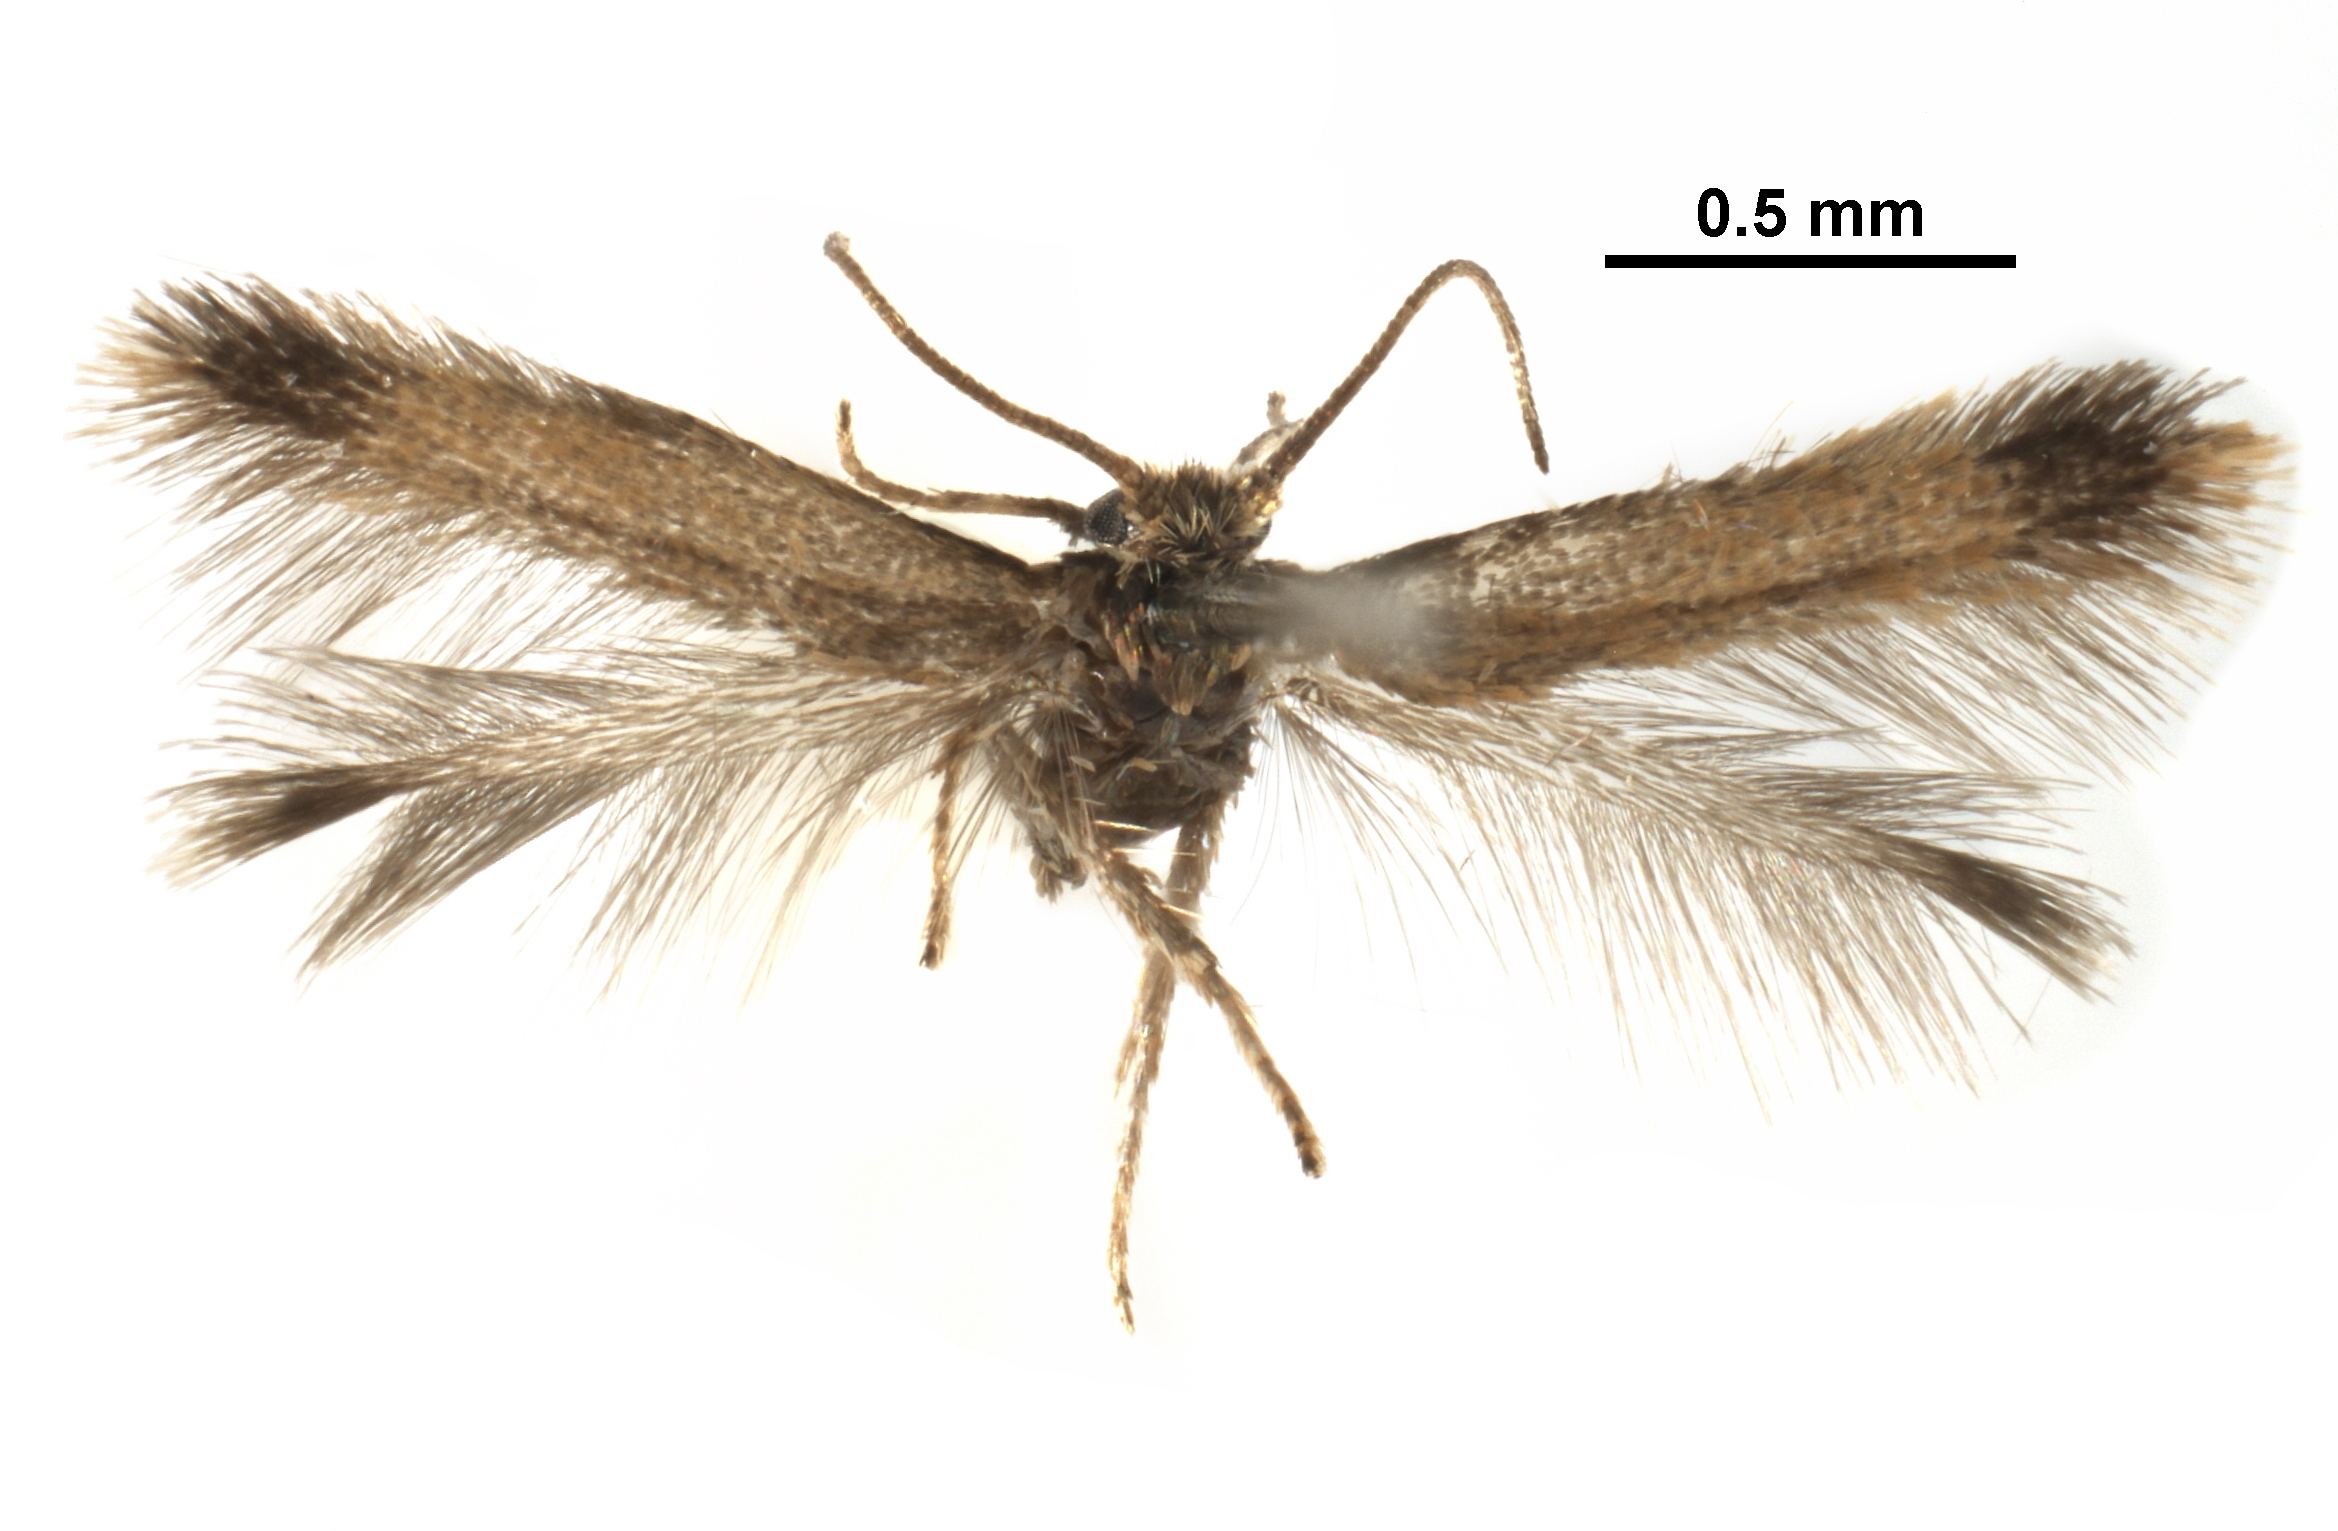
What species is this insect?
Acalyptris scirpi
